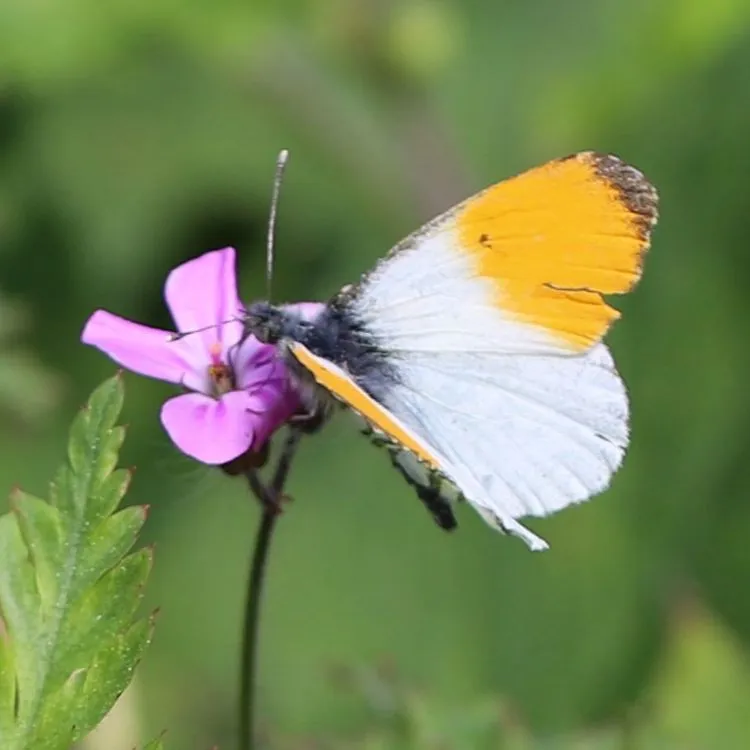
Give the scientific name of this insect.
Anthocharis cardamines
